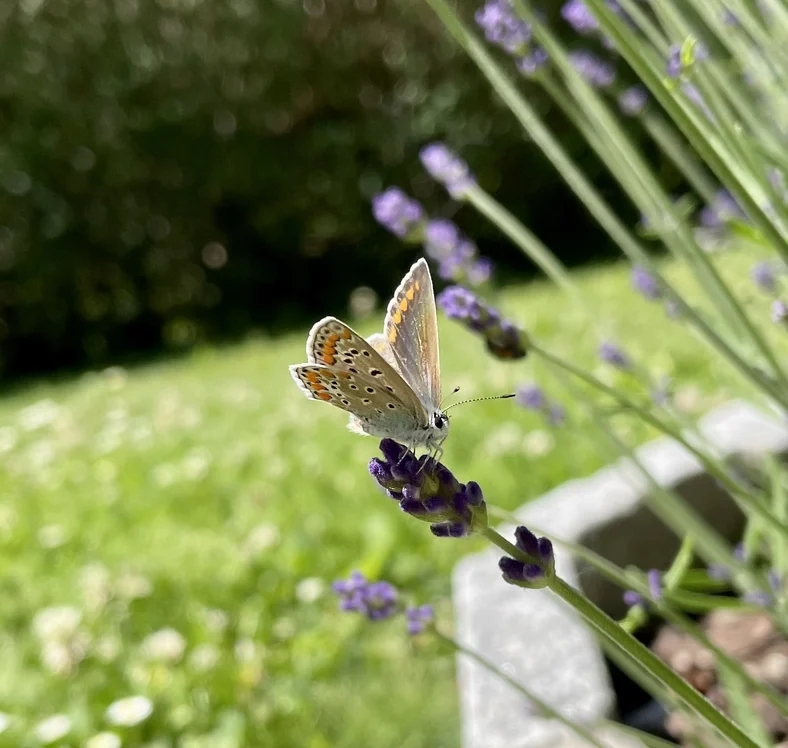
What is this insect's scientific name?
Polyommatus icarus
